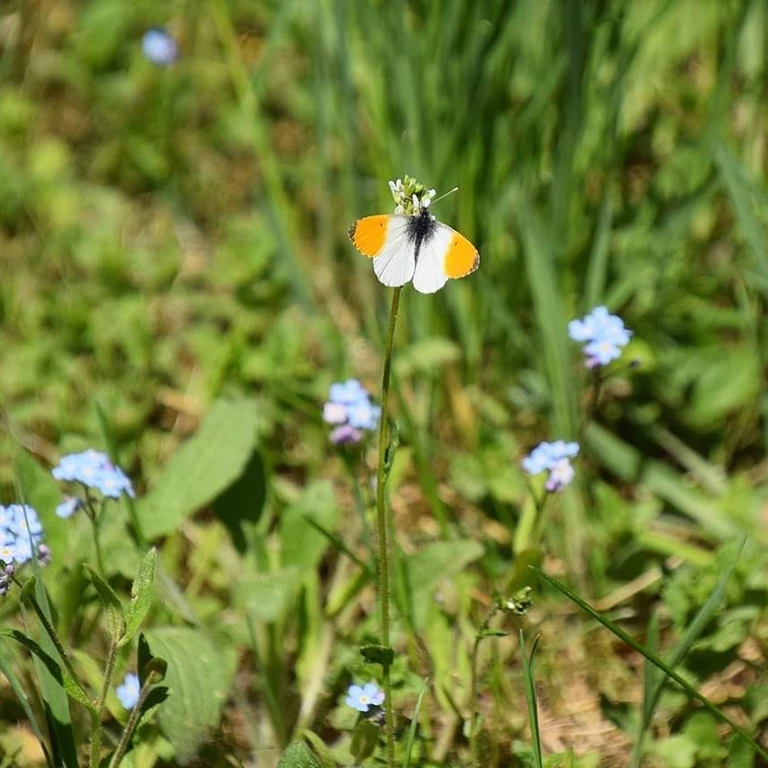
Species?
Anthocharis cardamines
